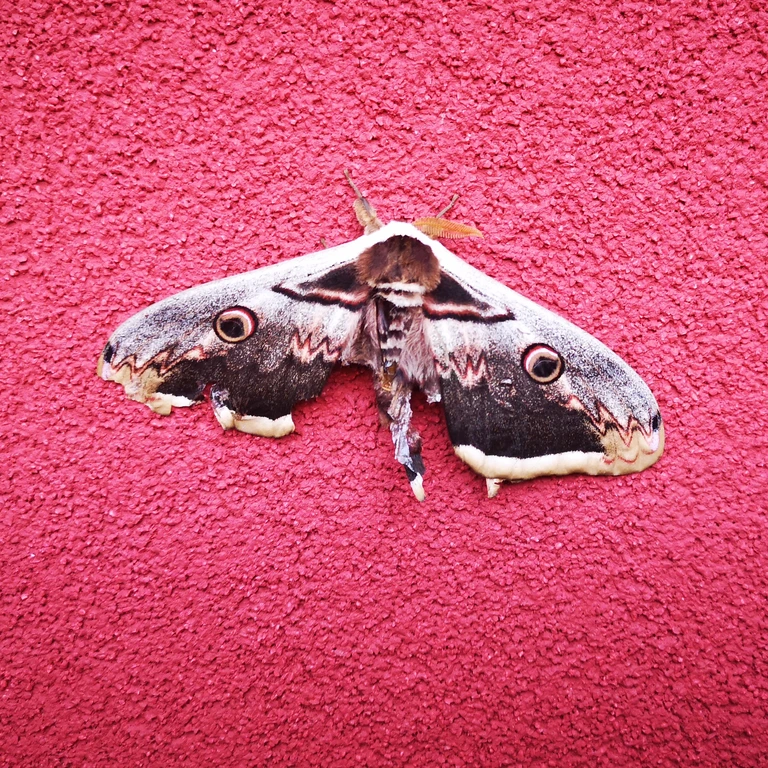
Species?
Saturnia pyri
